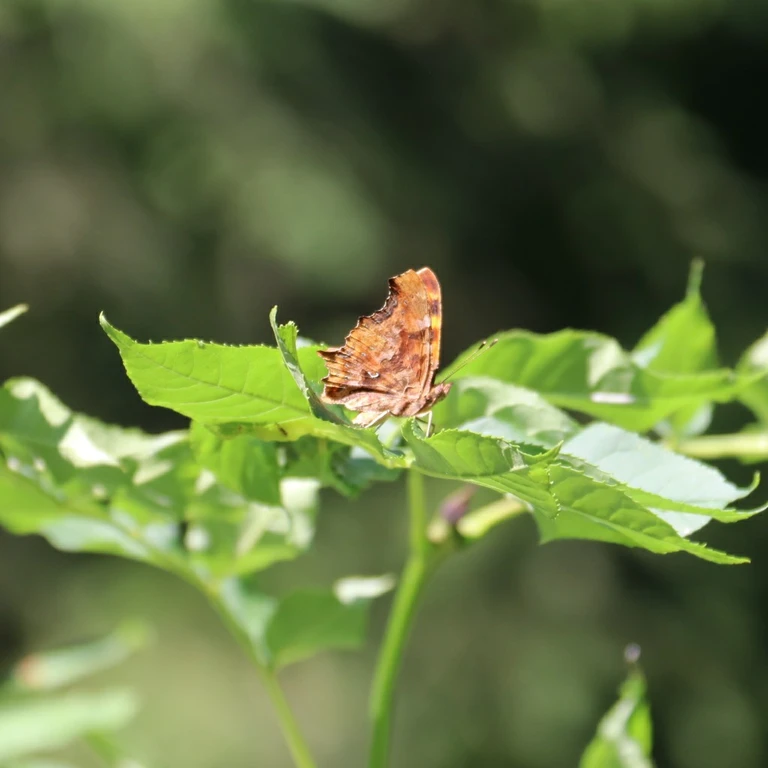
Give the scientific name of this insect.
Polygonia c-album
